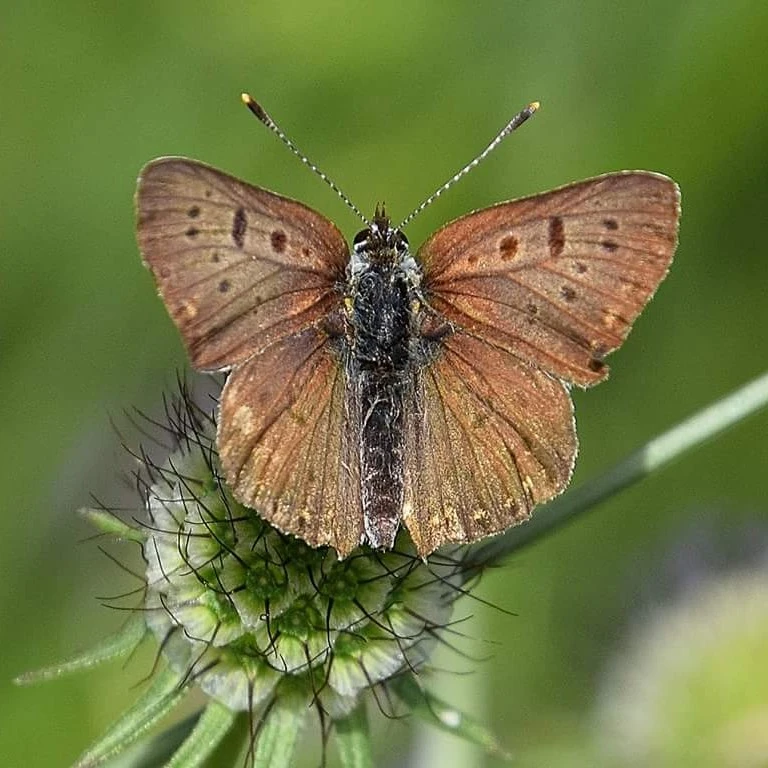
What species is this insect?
Lycaena tityrus (also Loweia tityrus)
